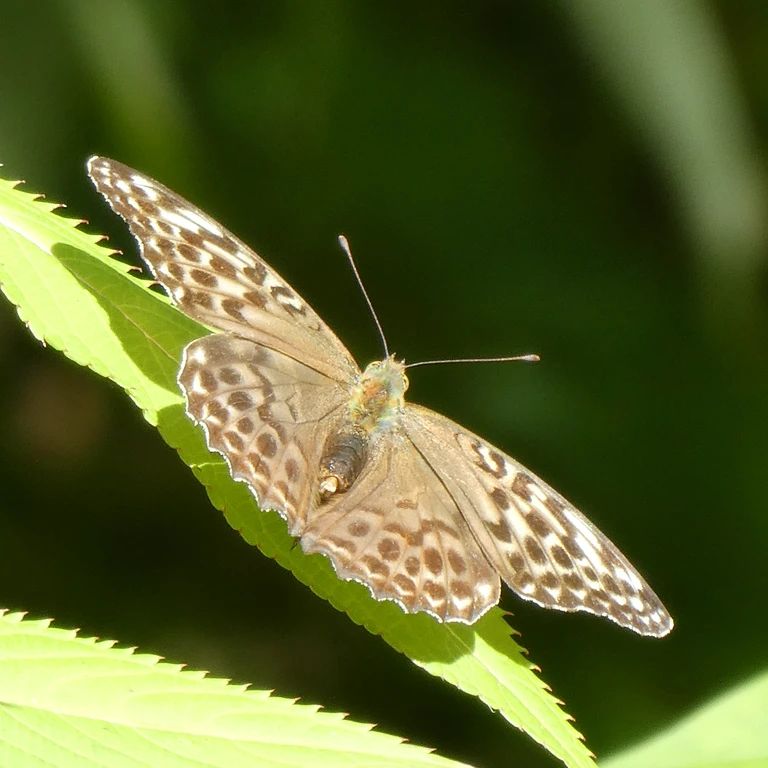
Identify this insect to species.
Argynnis paphia
